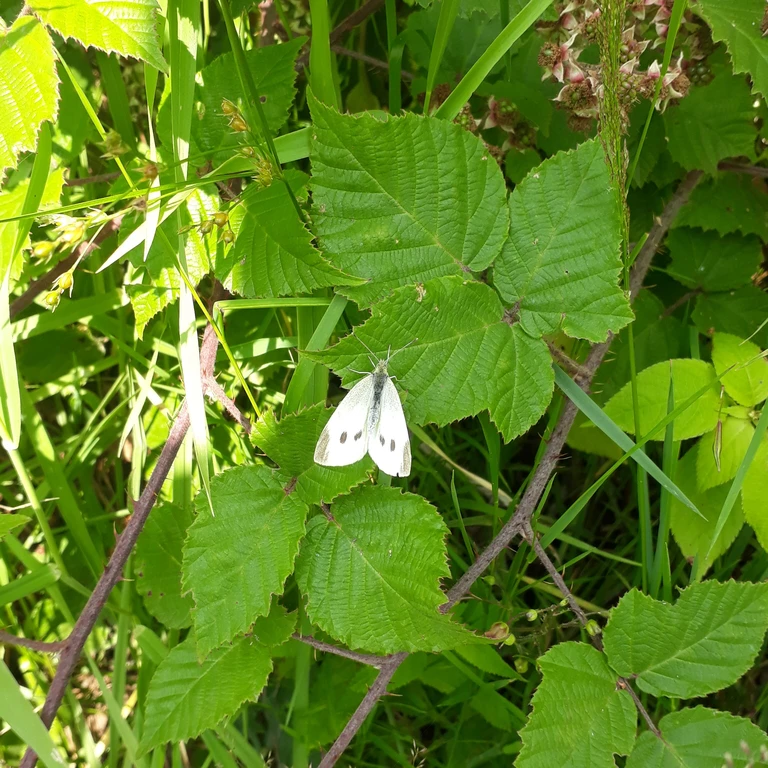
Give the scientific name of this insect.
Pieris rapae
